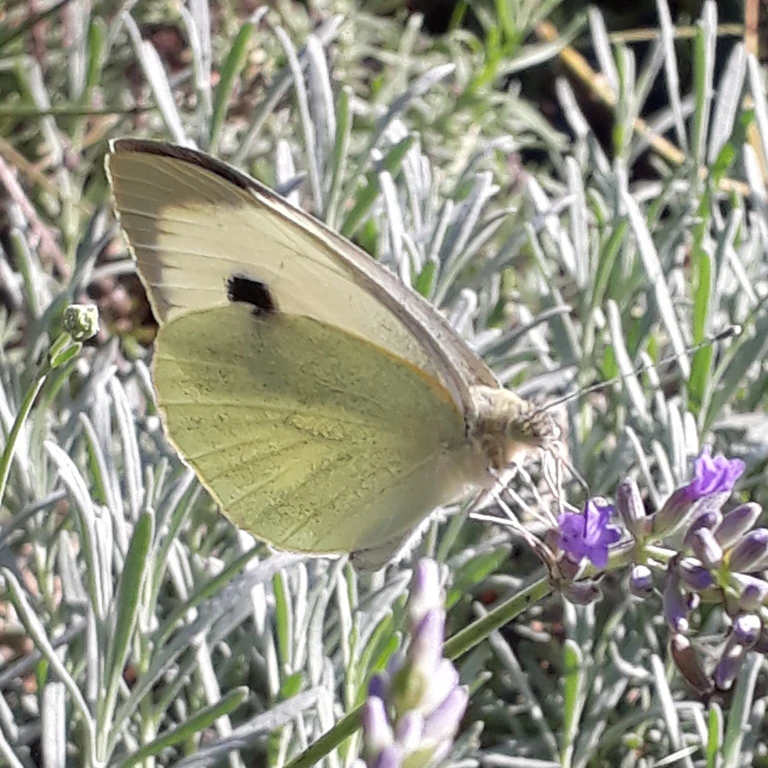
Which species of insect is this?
Pieris brassicae
